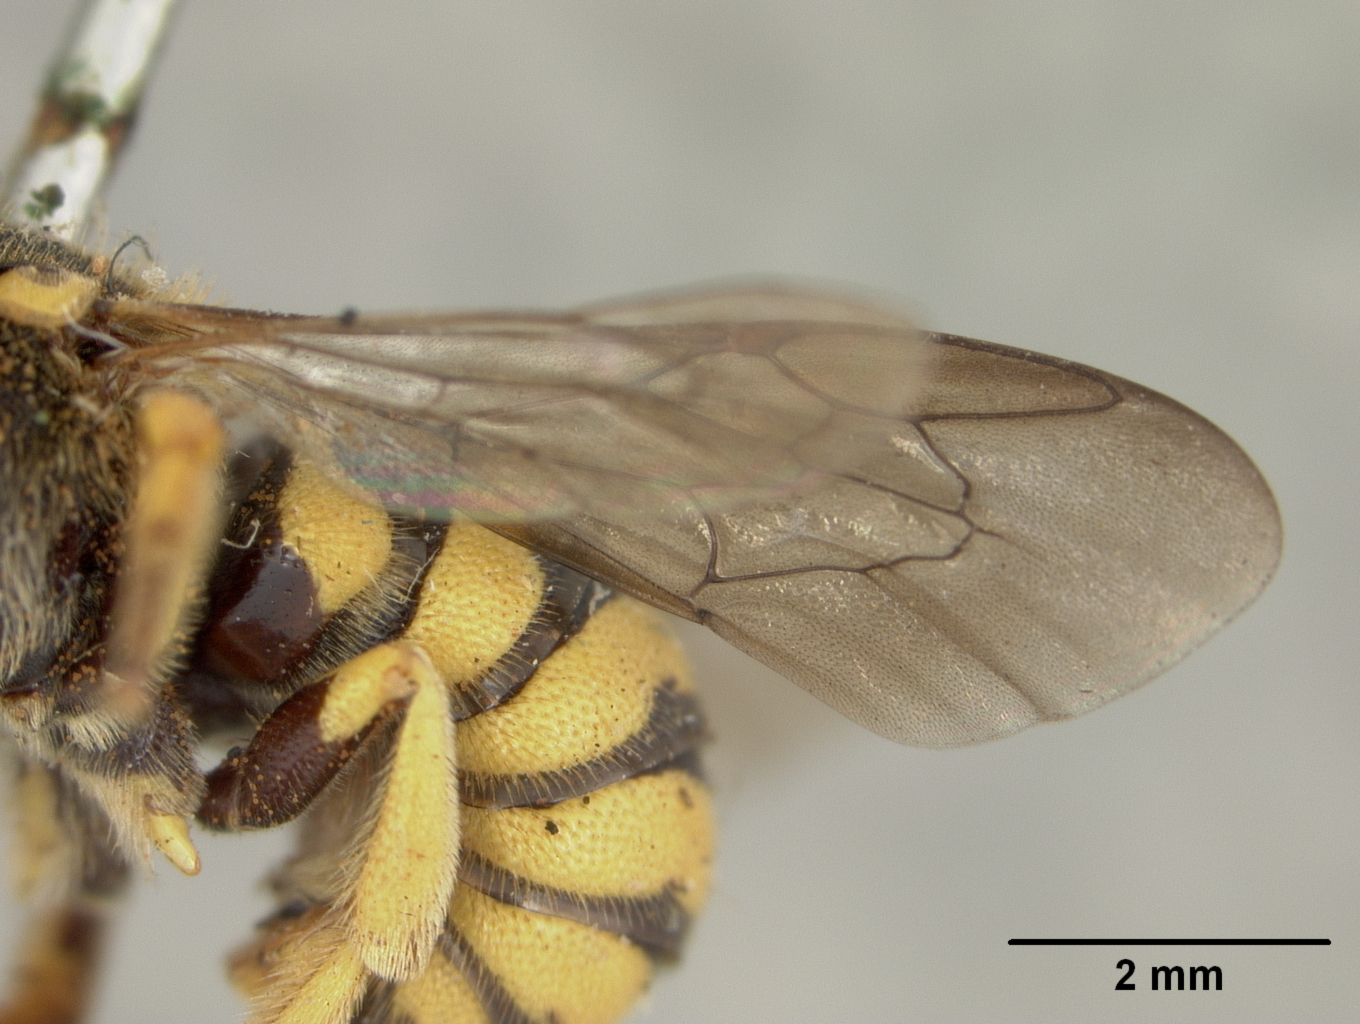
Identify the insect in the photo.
Anthidium davidsoni
